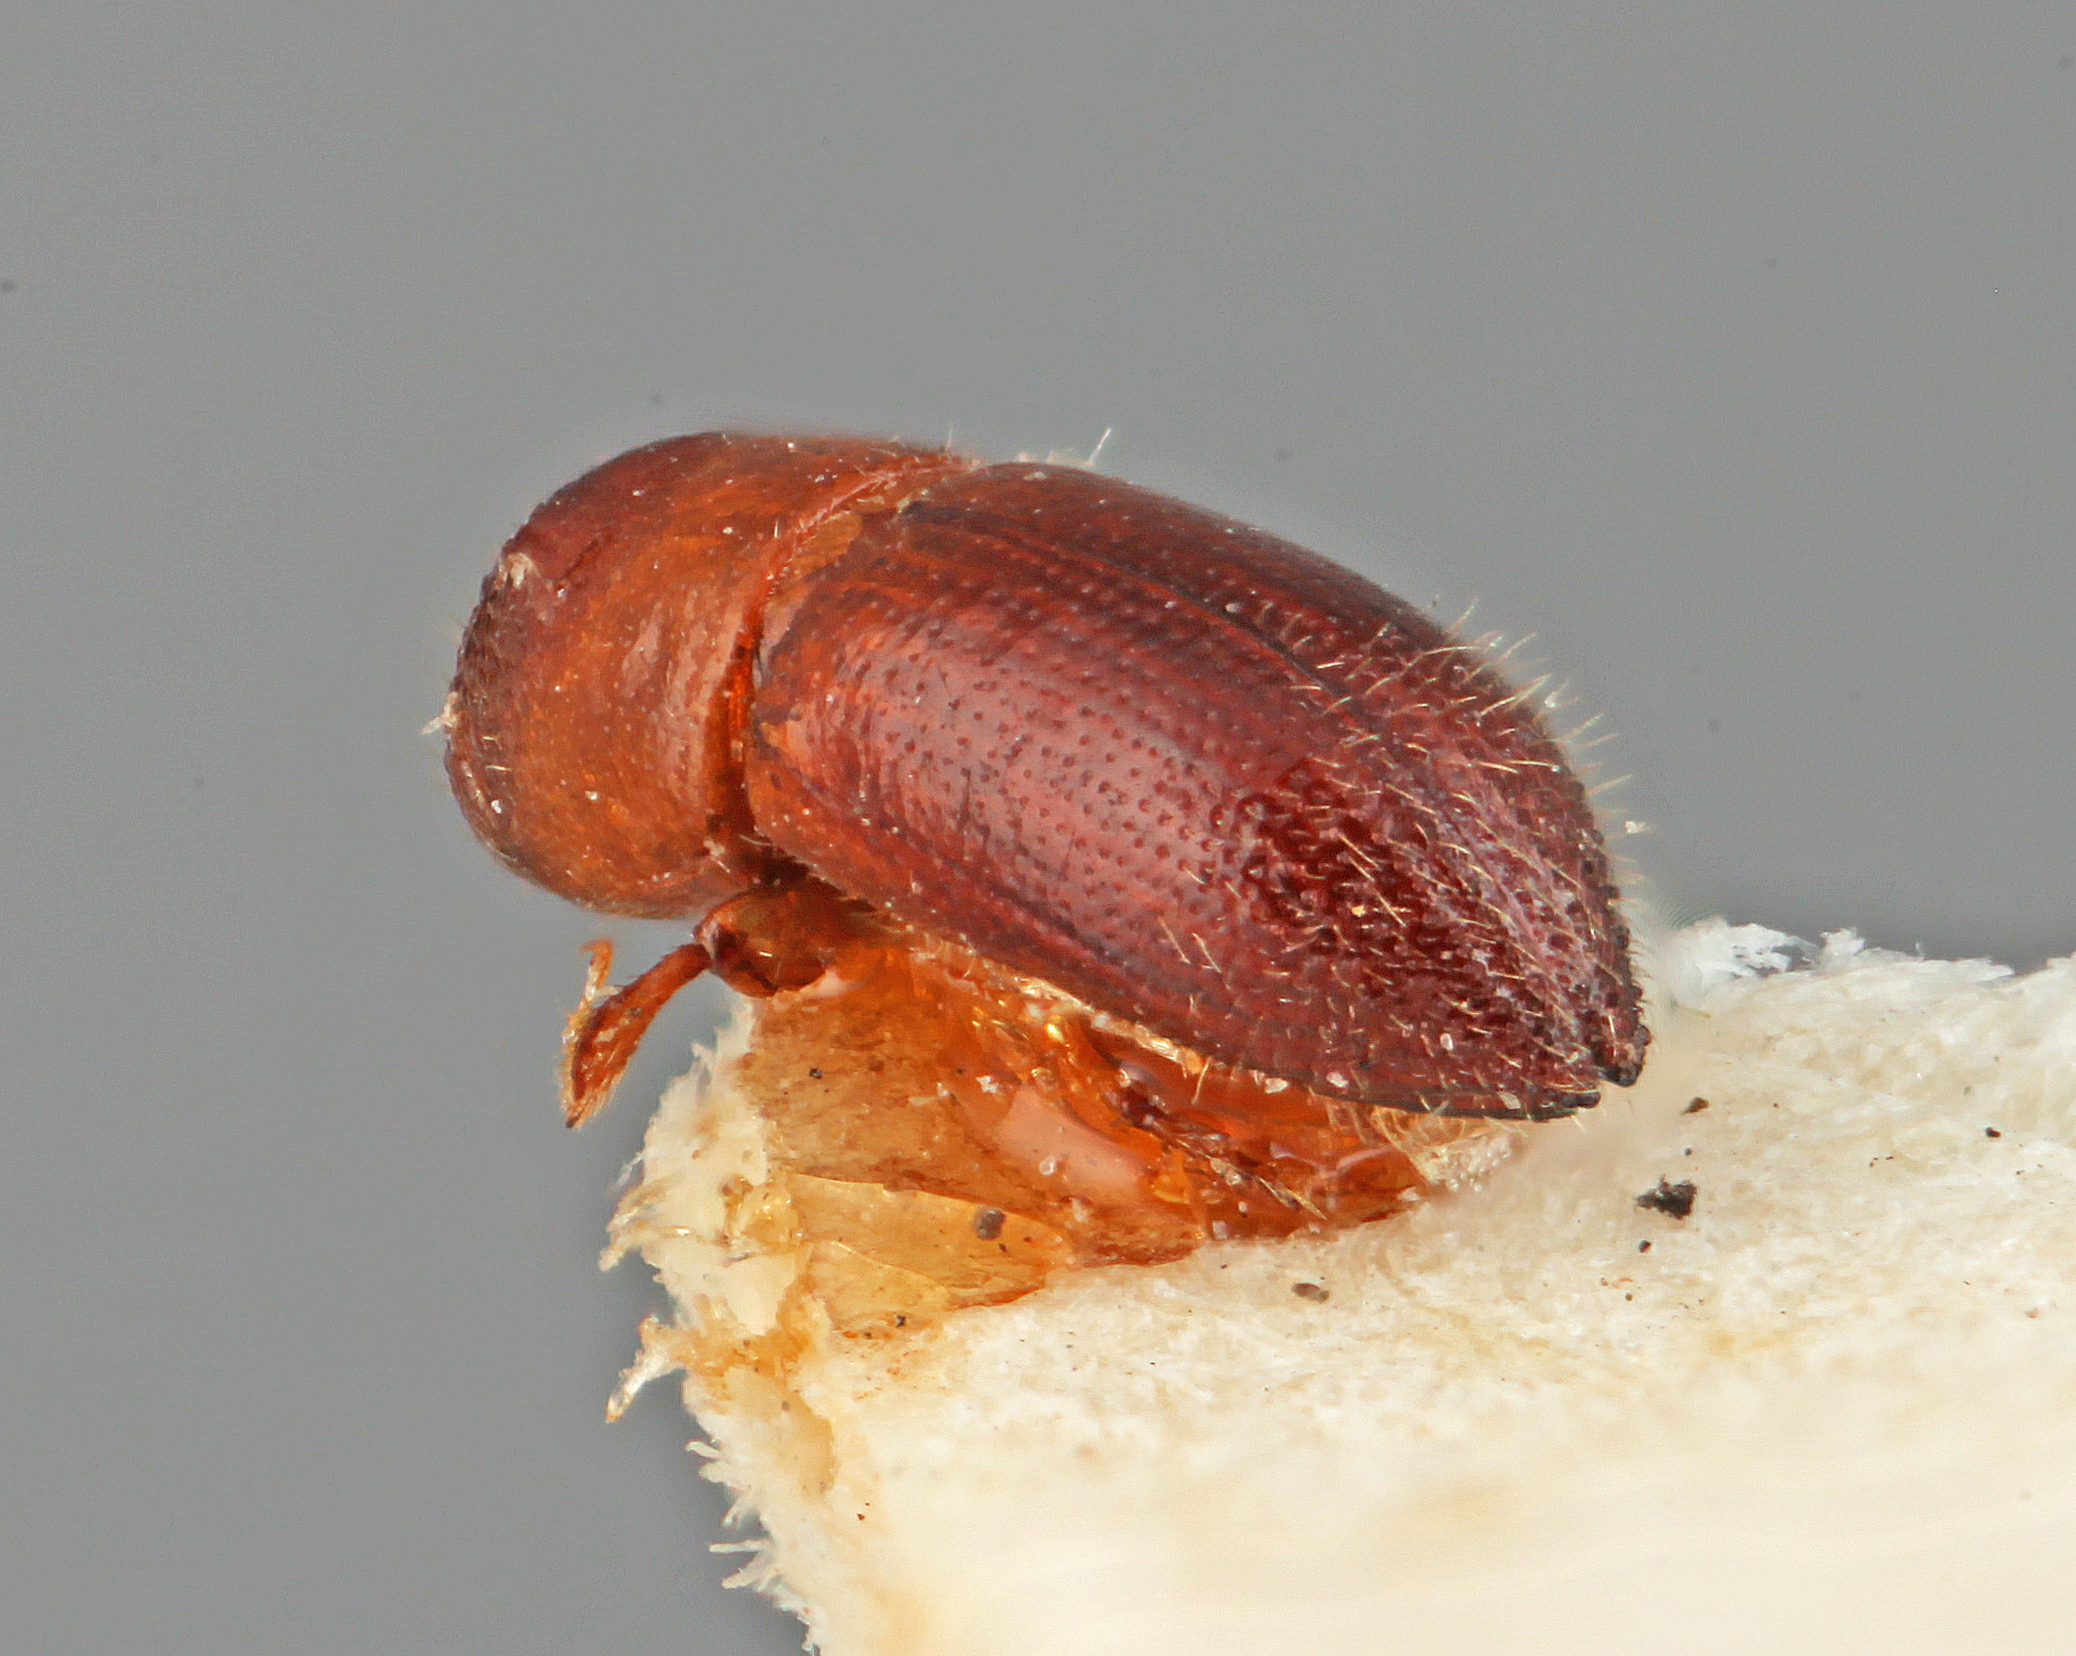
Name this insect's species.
Xyleborus tolimanus
